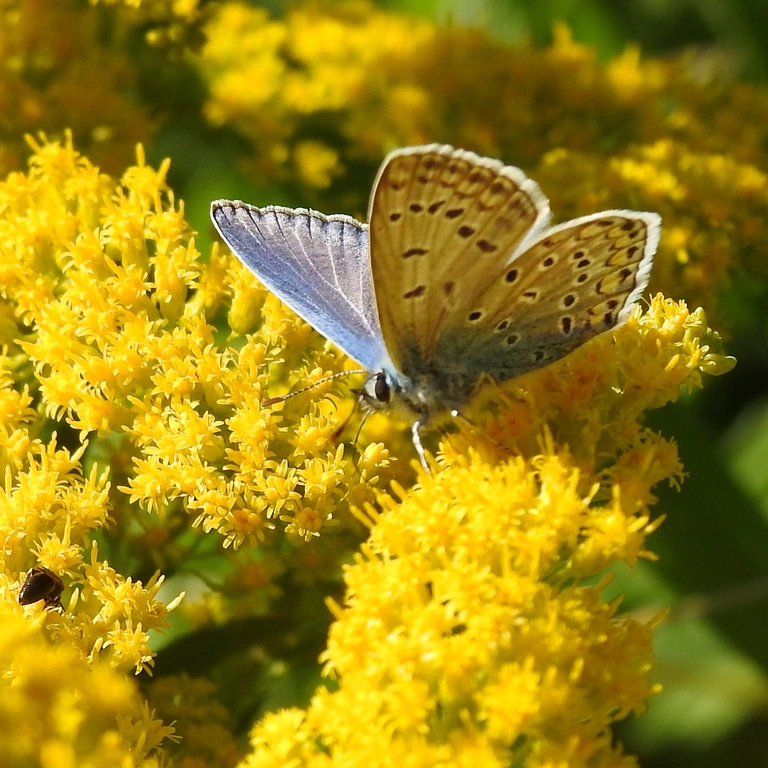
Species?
Polyommatus icarus
